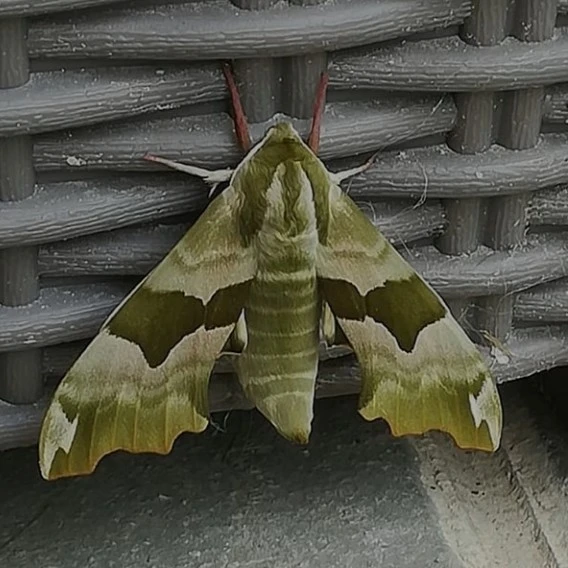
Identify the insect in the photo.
Mimas tiliae
